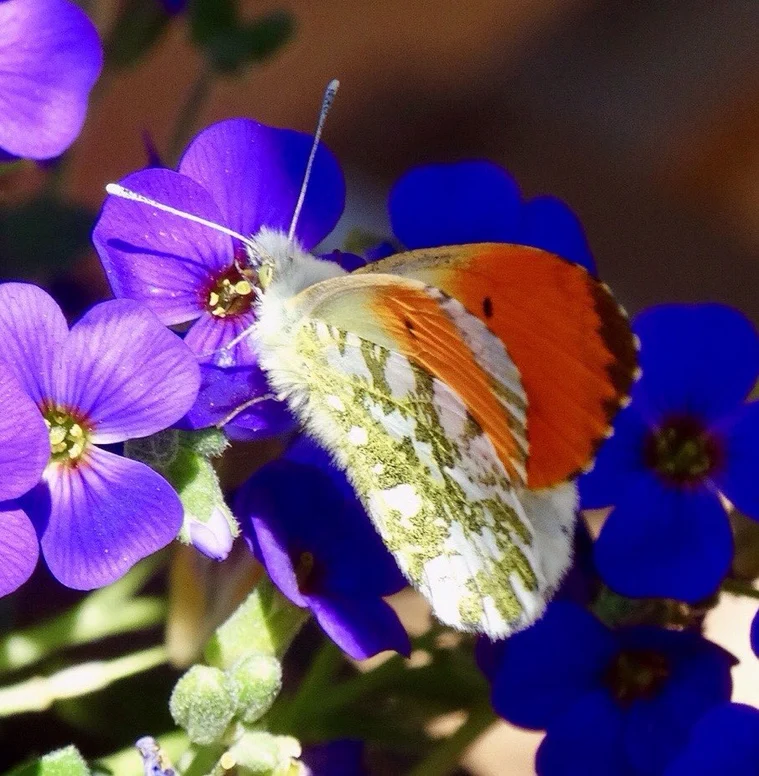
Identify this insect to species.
Anthocharis cardamines
